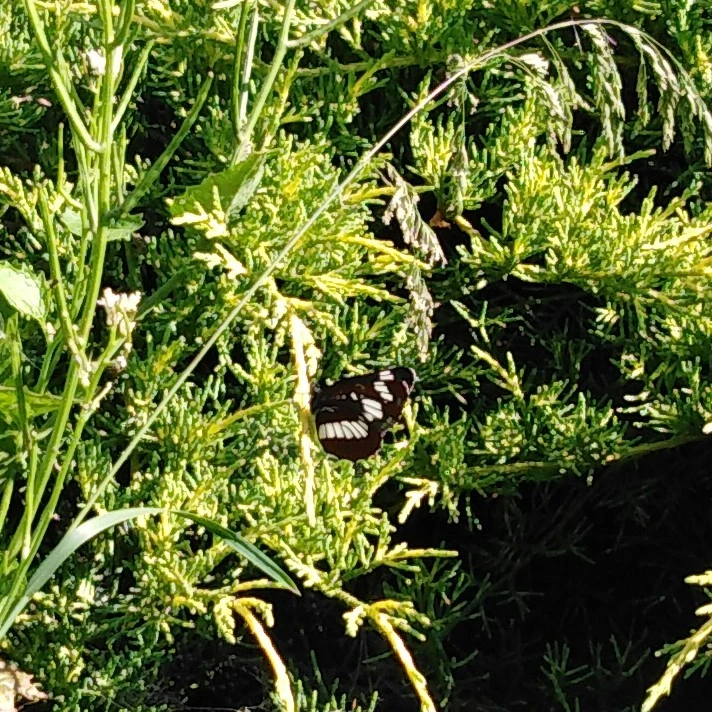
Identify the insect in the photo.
Neptis rivularis
